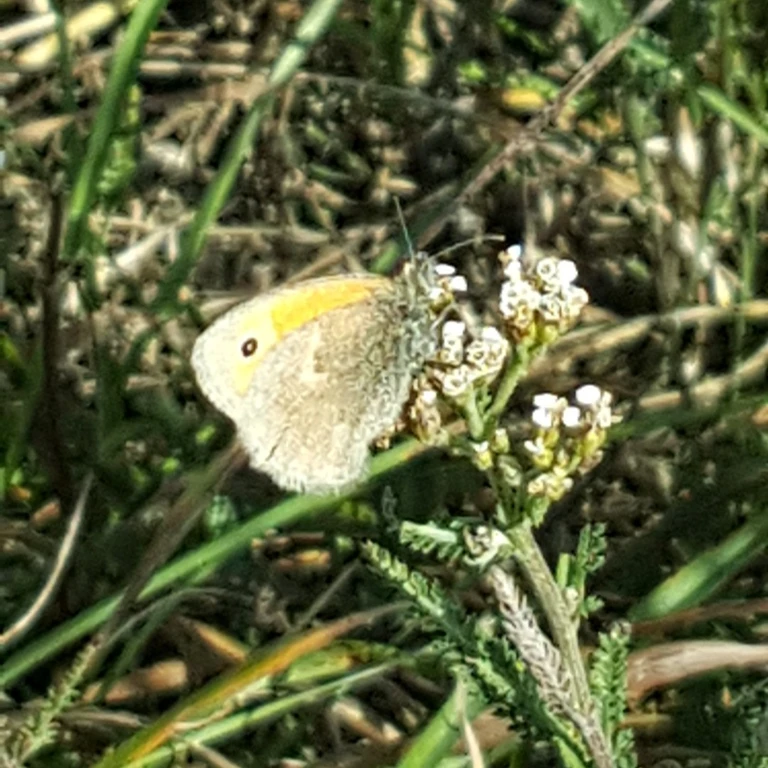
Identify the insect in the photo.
Coenonympha pamphilus
